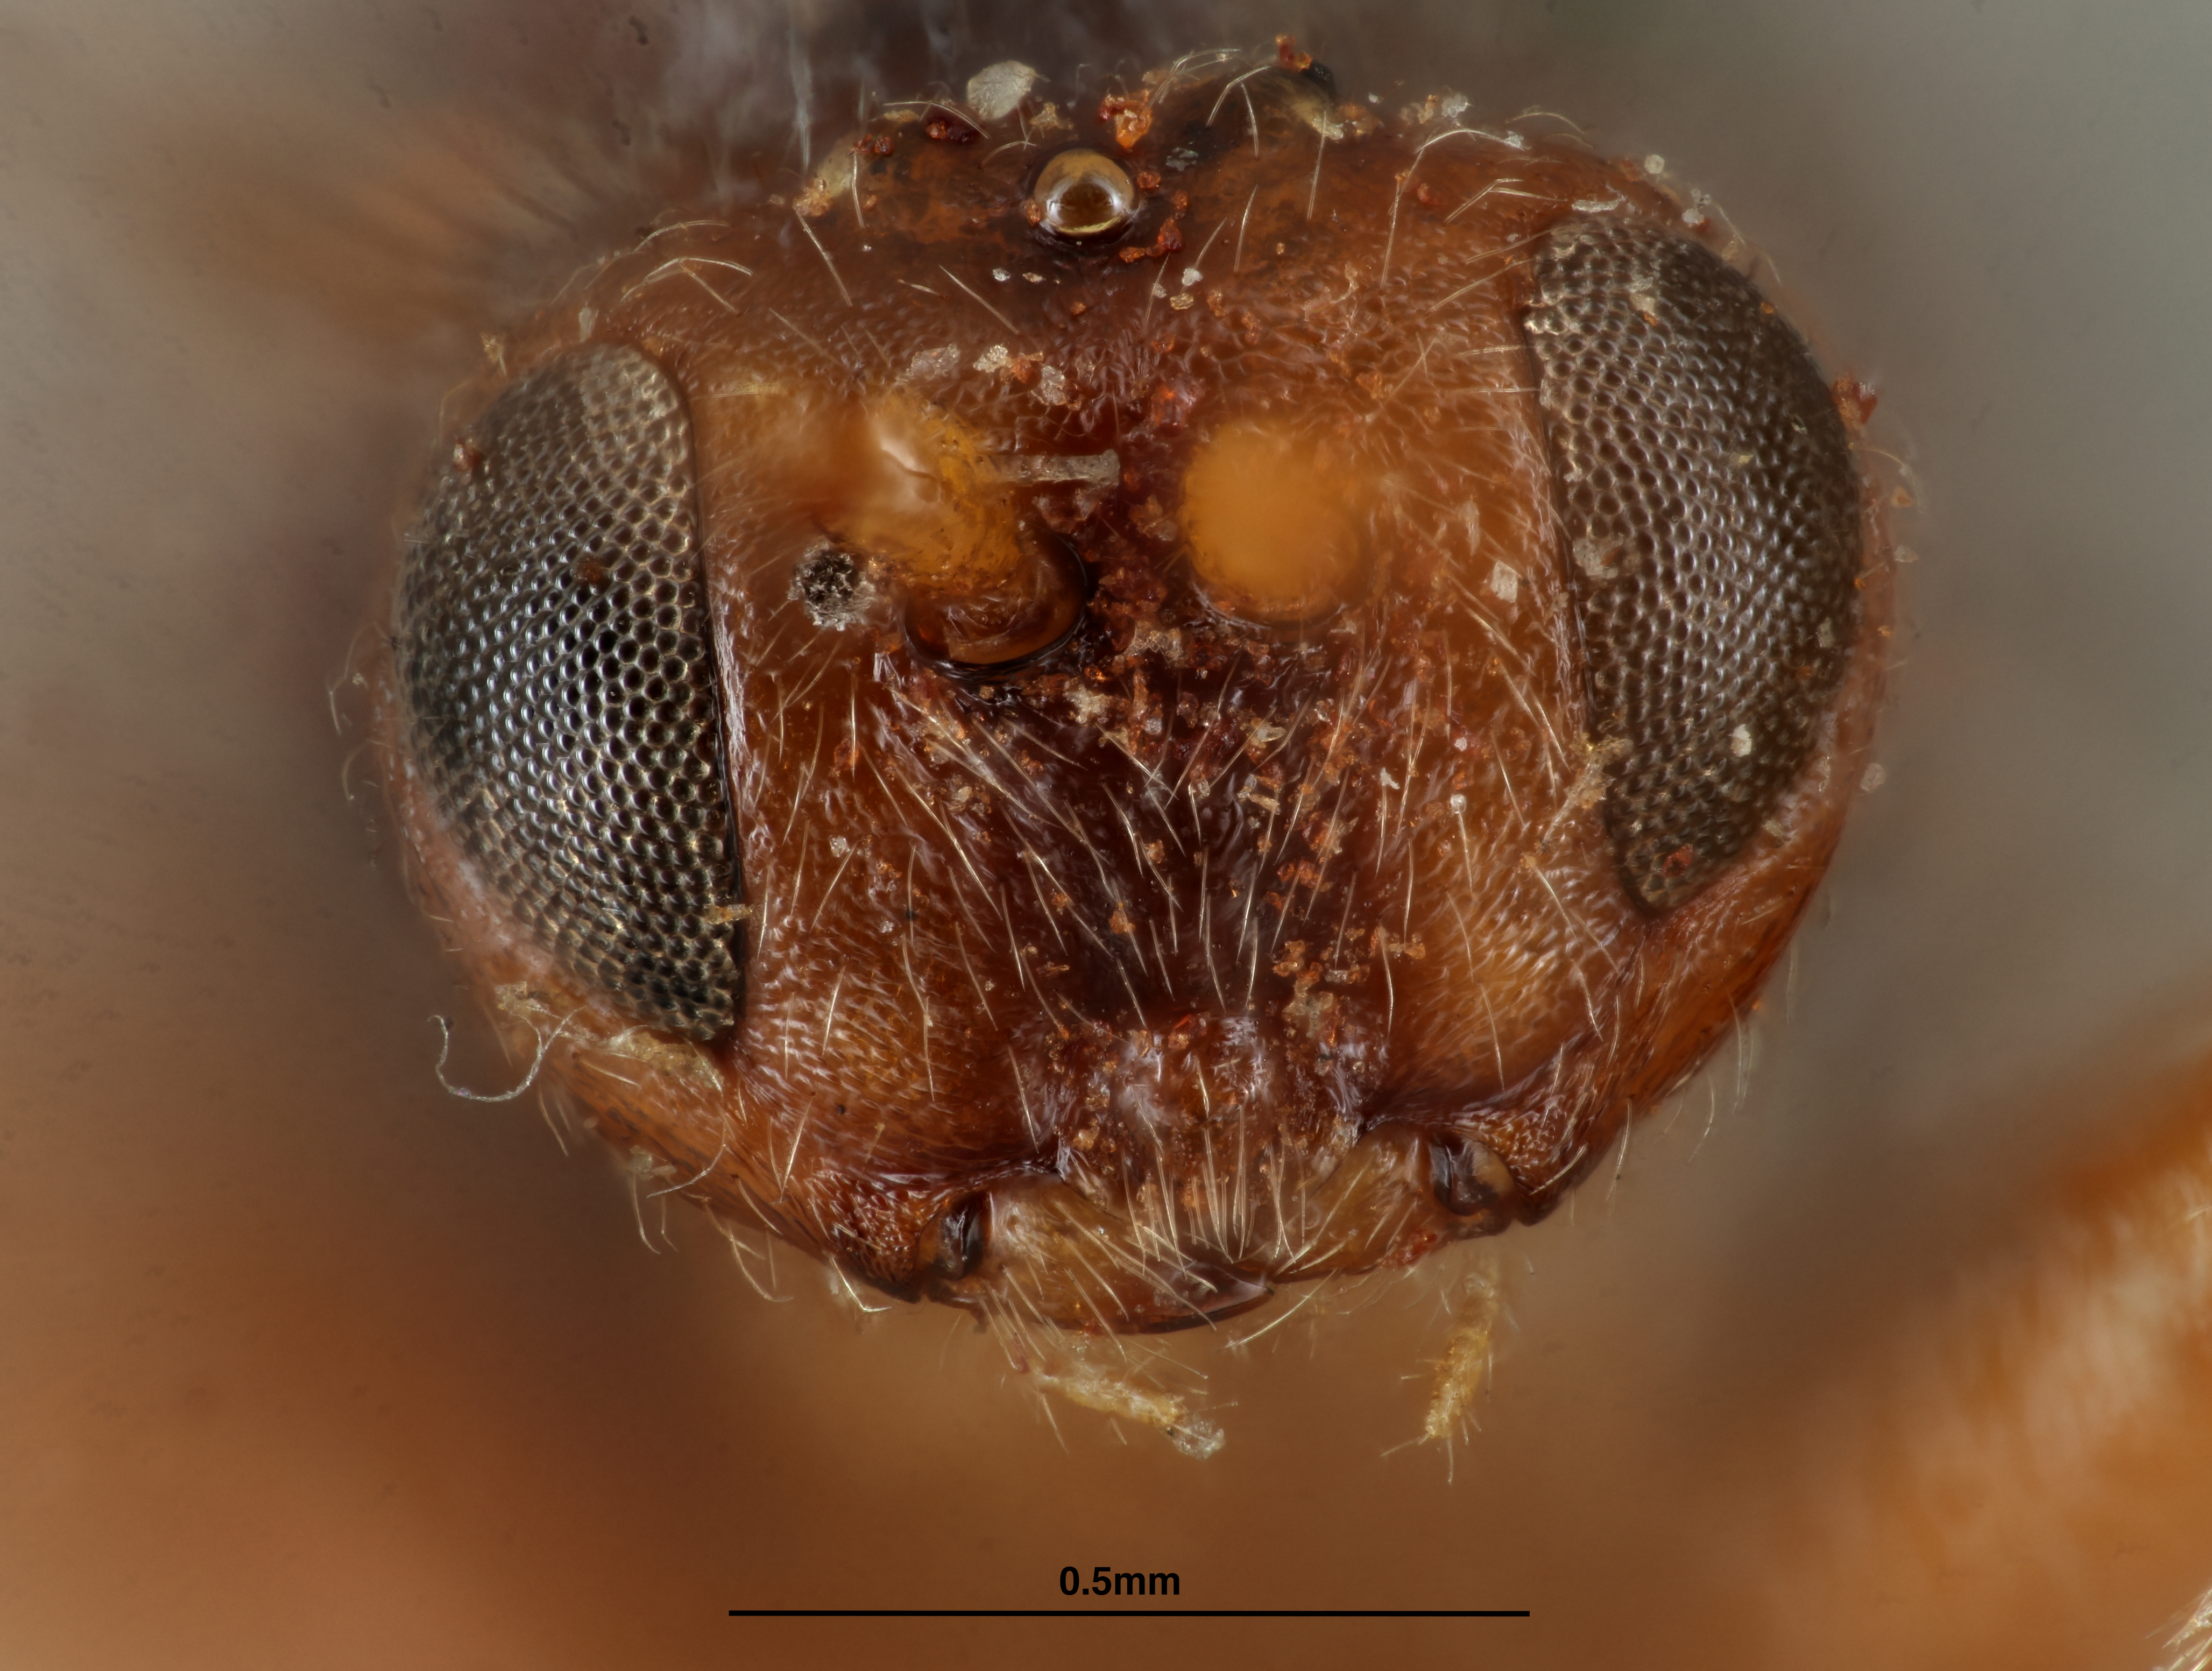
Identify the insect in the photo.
Dryophanta carolina
